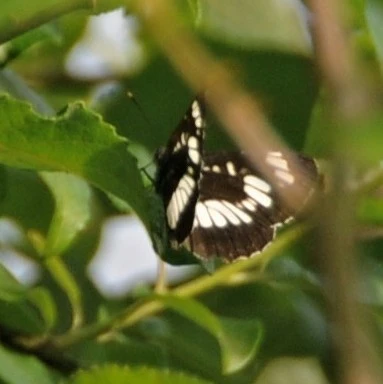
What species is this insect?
Neptis rivularis
